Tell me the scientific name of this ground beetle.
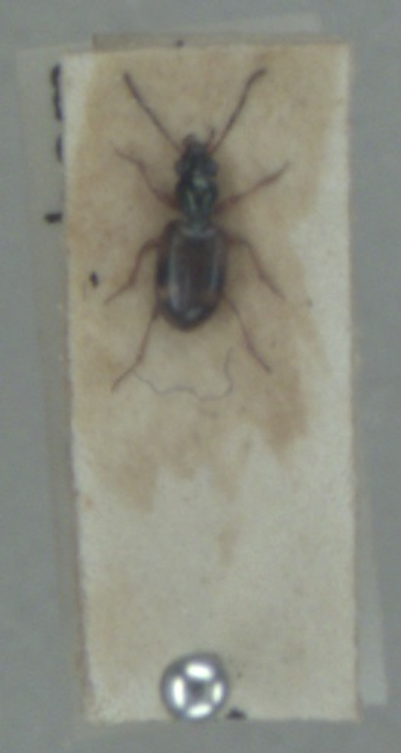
Bembidion articulatum
